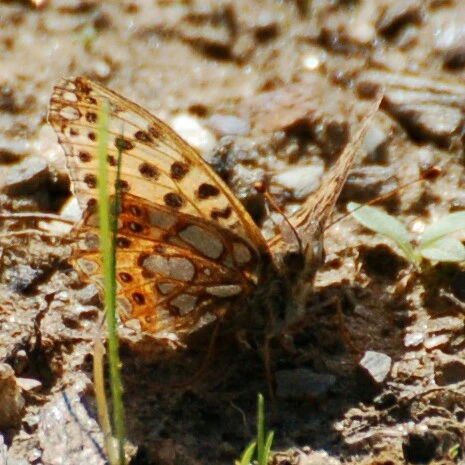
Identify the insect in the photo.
Issoria lathonia
